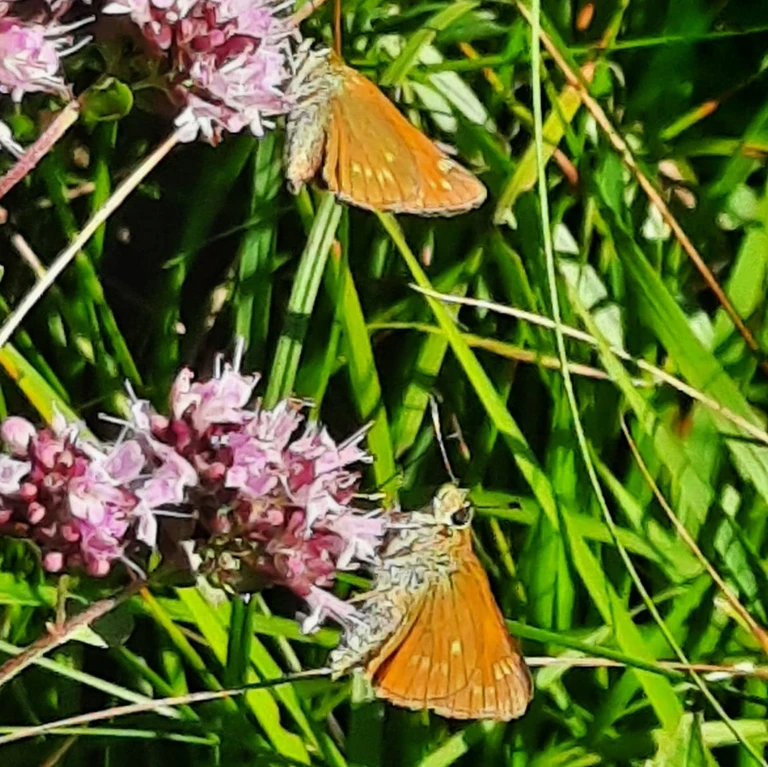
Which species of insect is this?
Ochlodes sylvanus (also Ochlodes venata)
